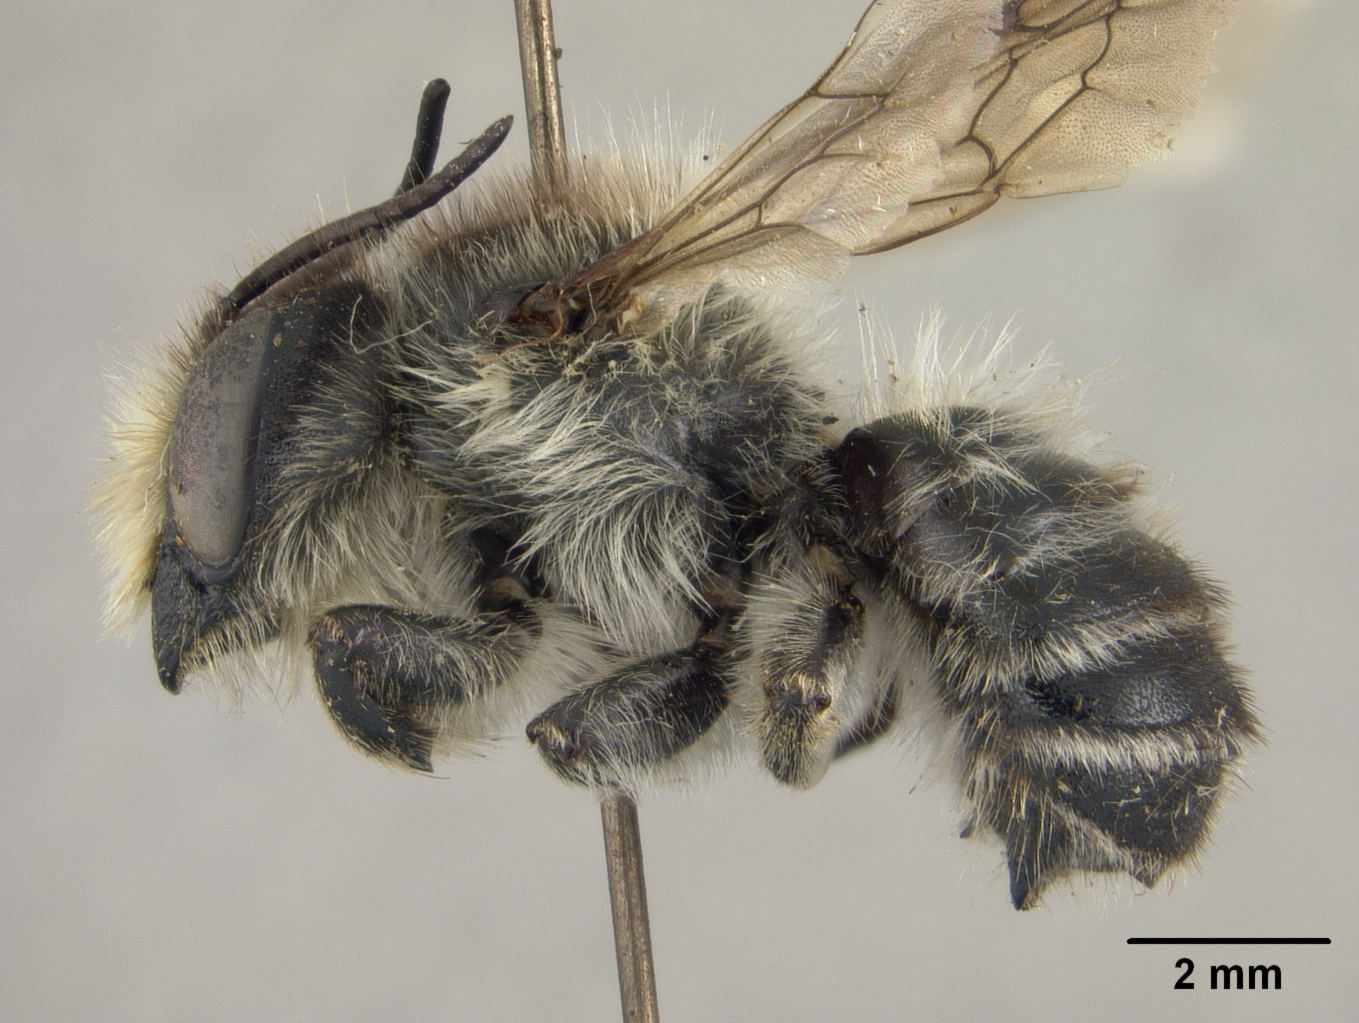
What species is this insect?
Megachile ligniseca
